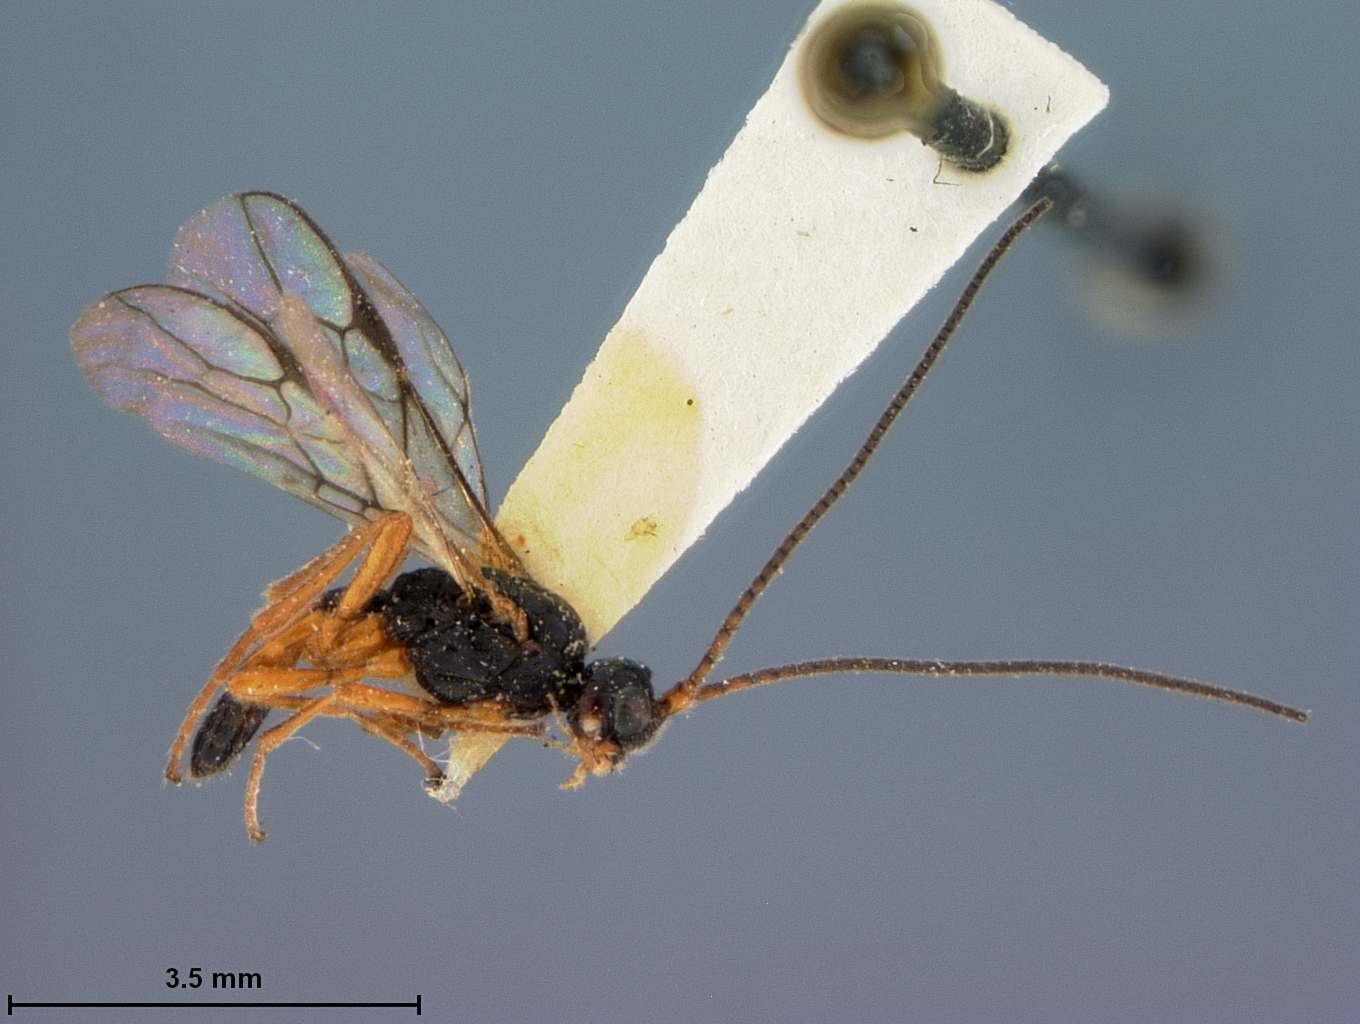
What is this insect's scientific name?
Phaenocarpa curvata
